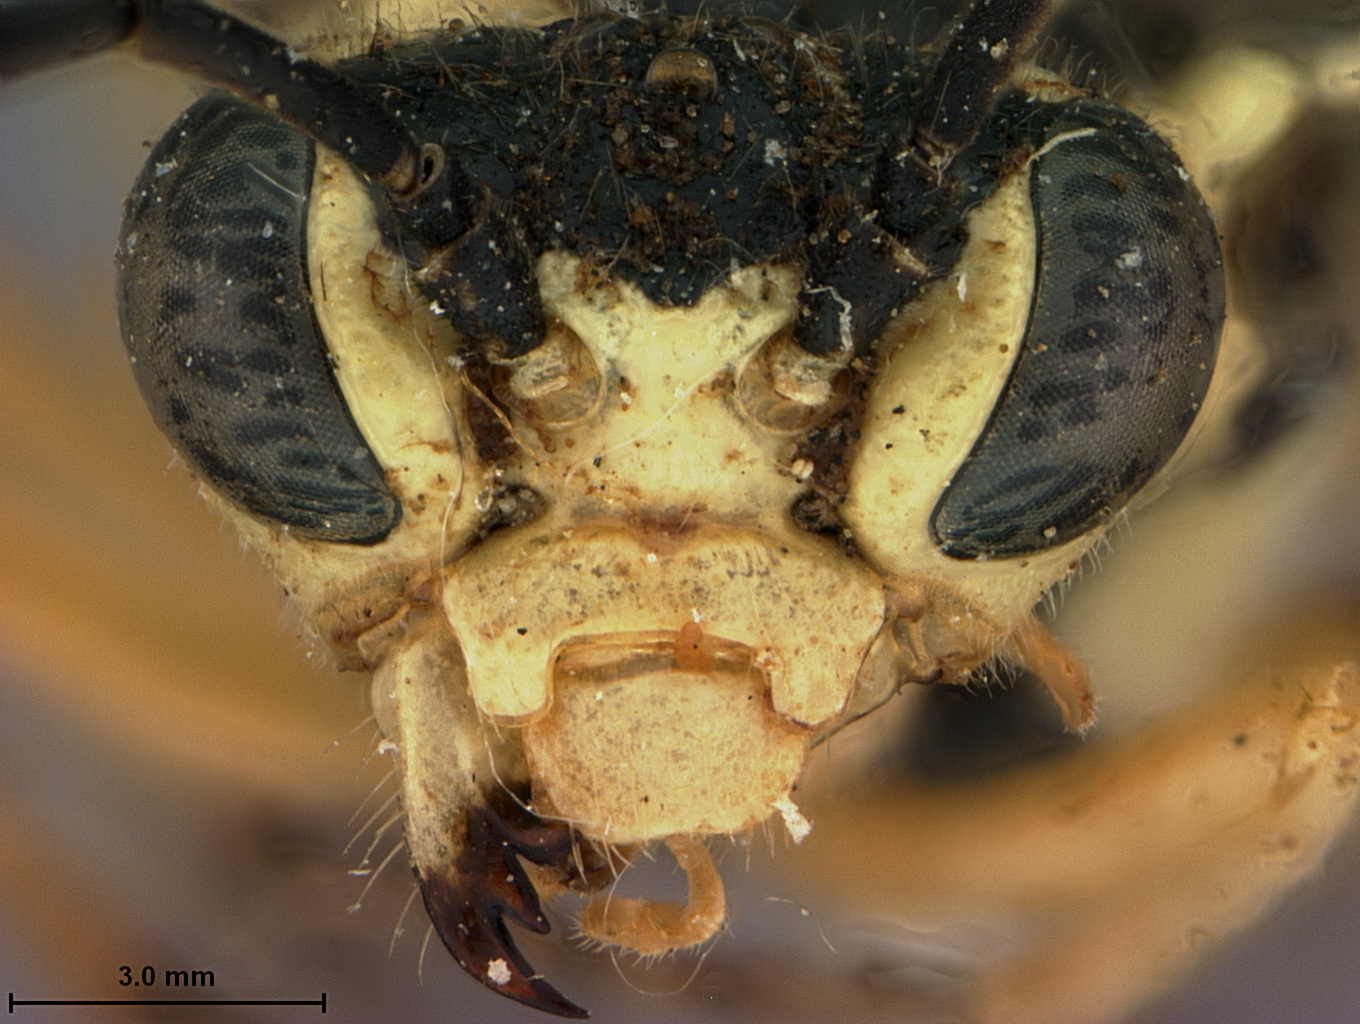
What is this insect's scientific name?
Rhogogaster truncatus
